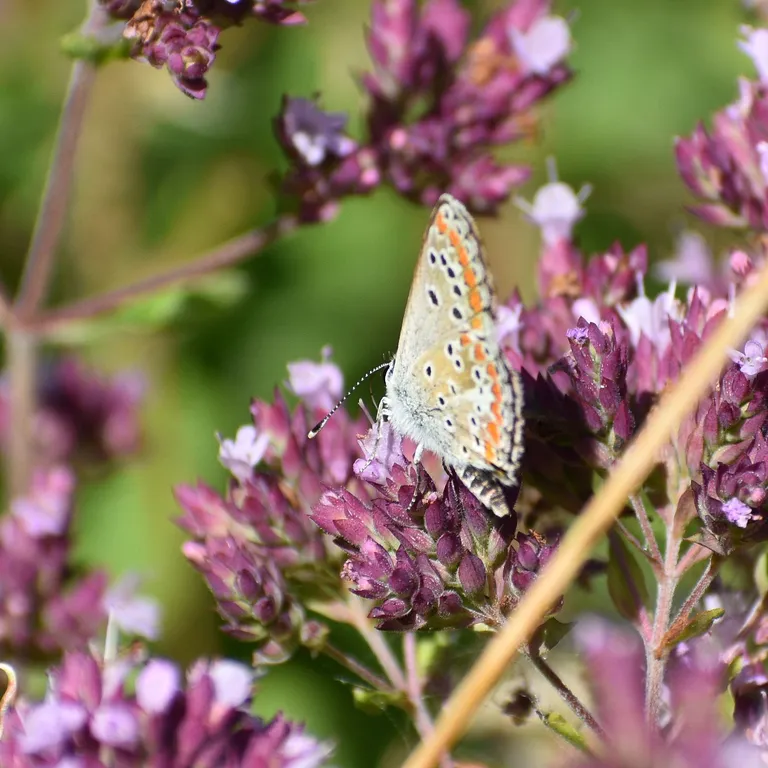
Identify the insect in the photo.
Aricia agestis/artaxerxes
